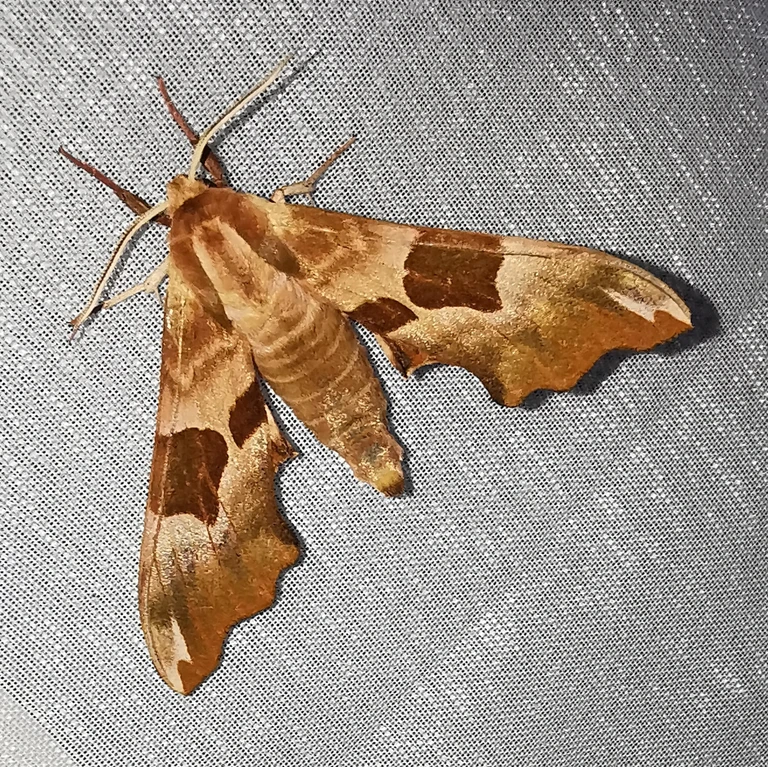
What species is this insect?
Mimas tiliae
